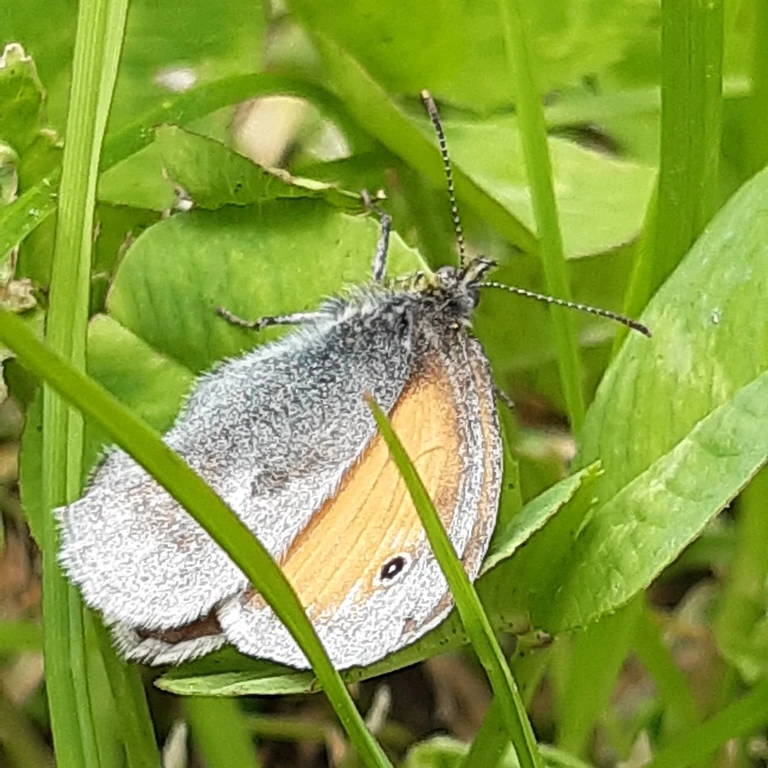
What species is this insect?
Coenonympha pamphilus
